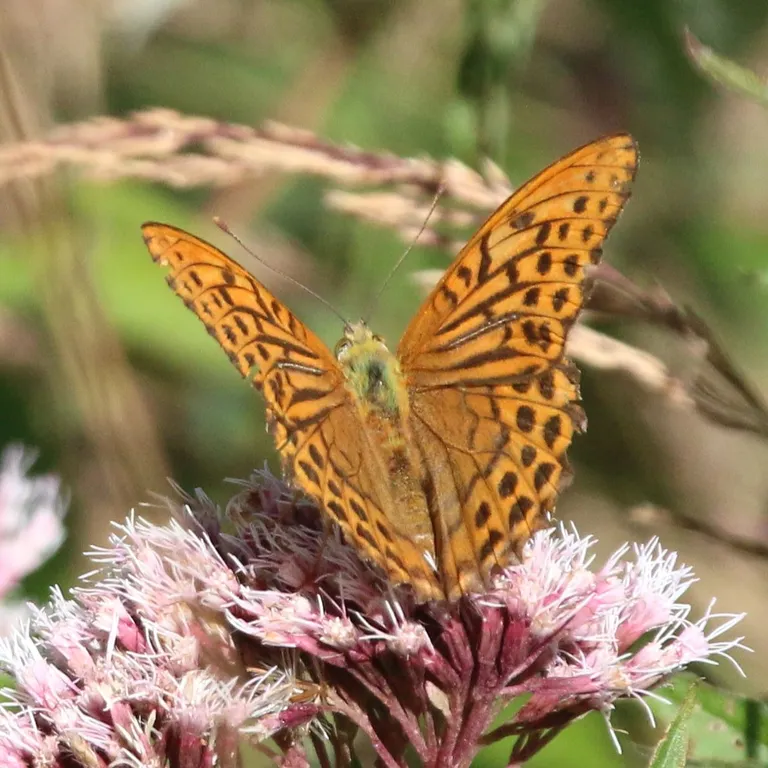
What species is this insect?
Argynnis paphia
